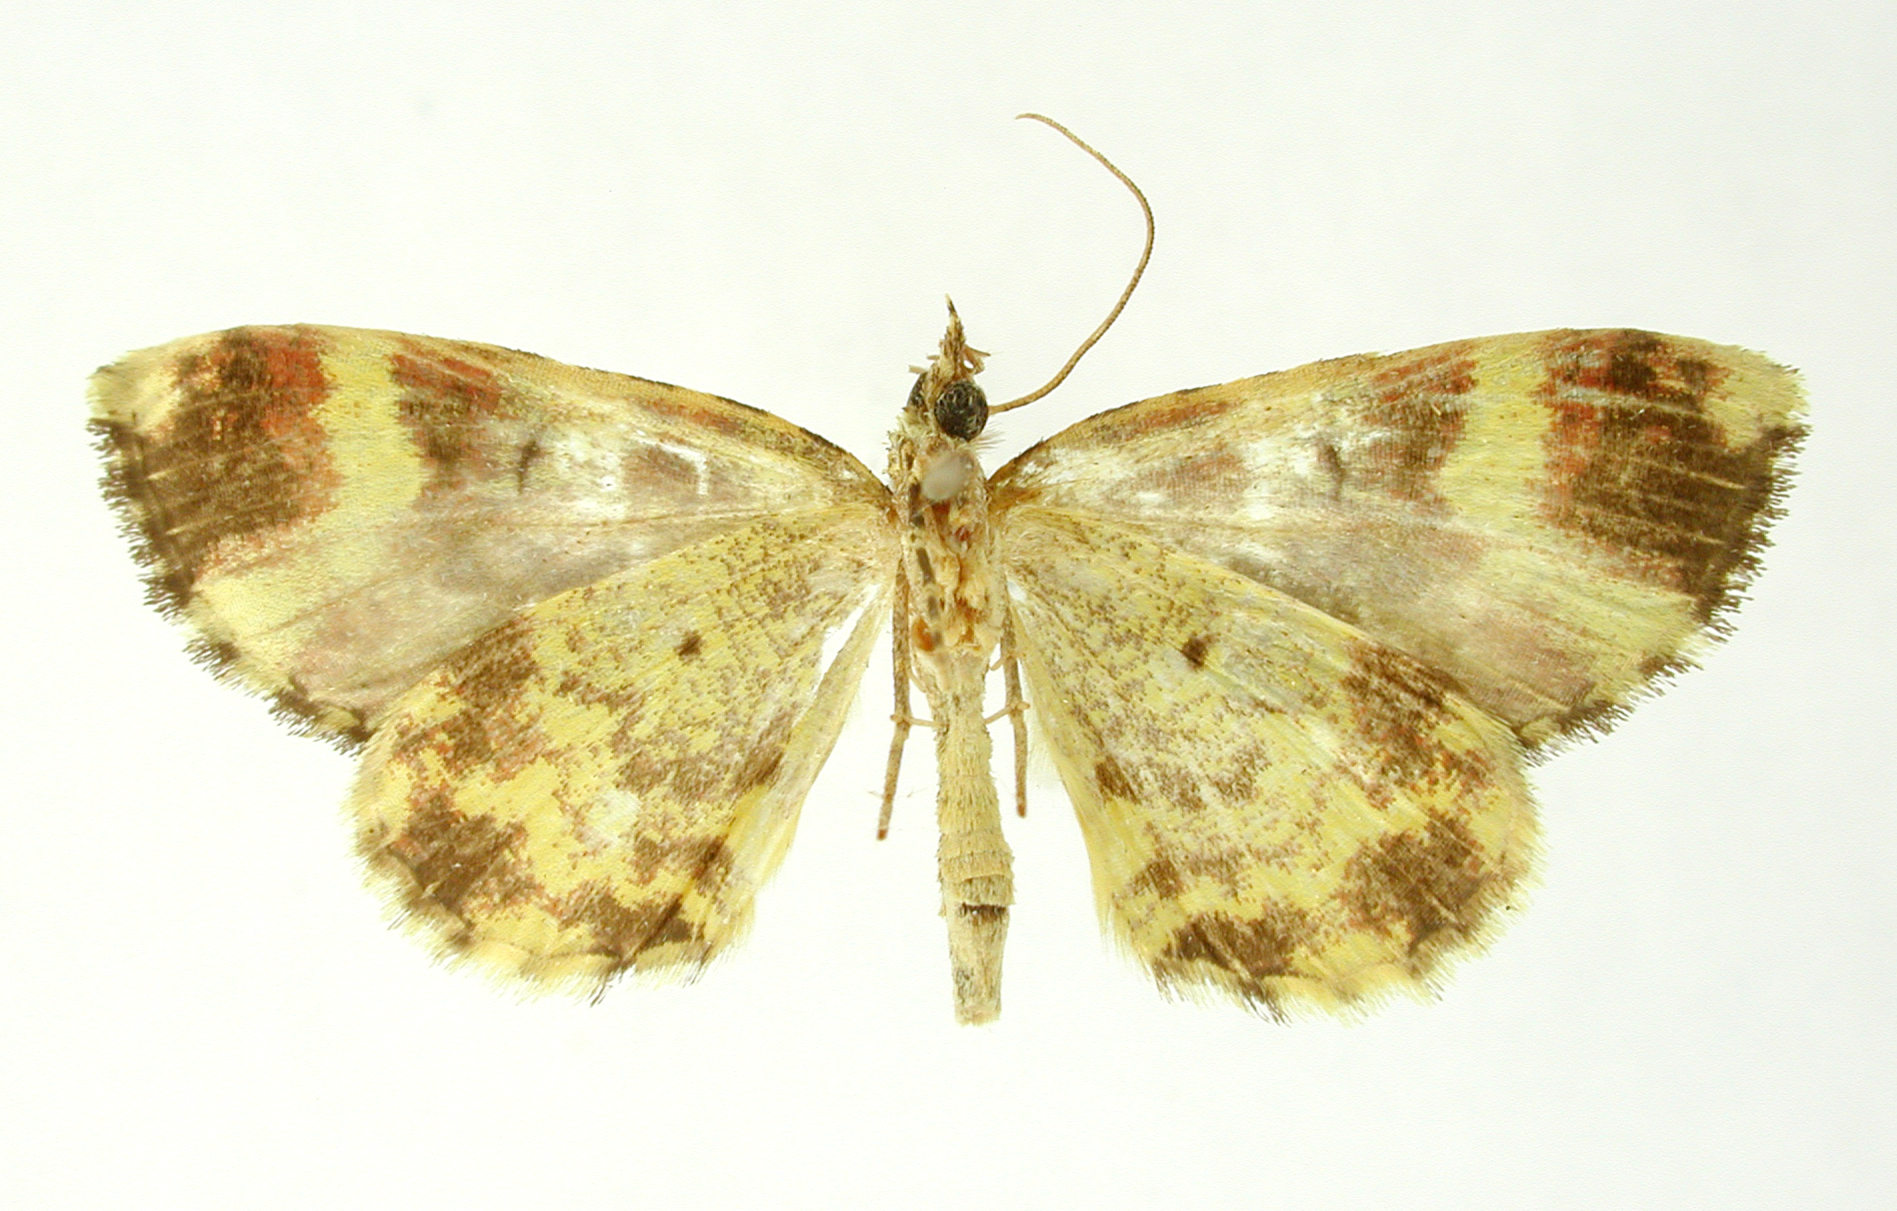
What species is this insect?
Spargania fallaciosa
